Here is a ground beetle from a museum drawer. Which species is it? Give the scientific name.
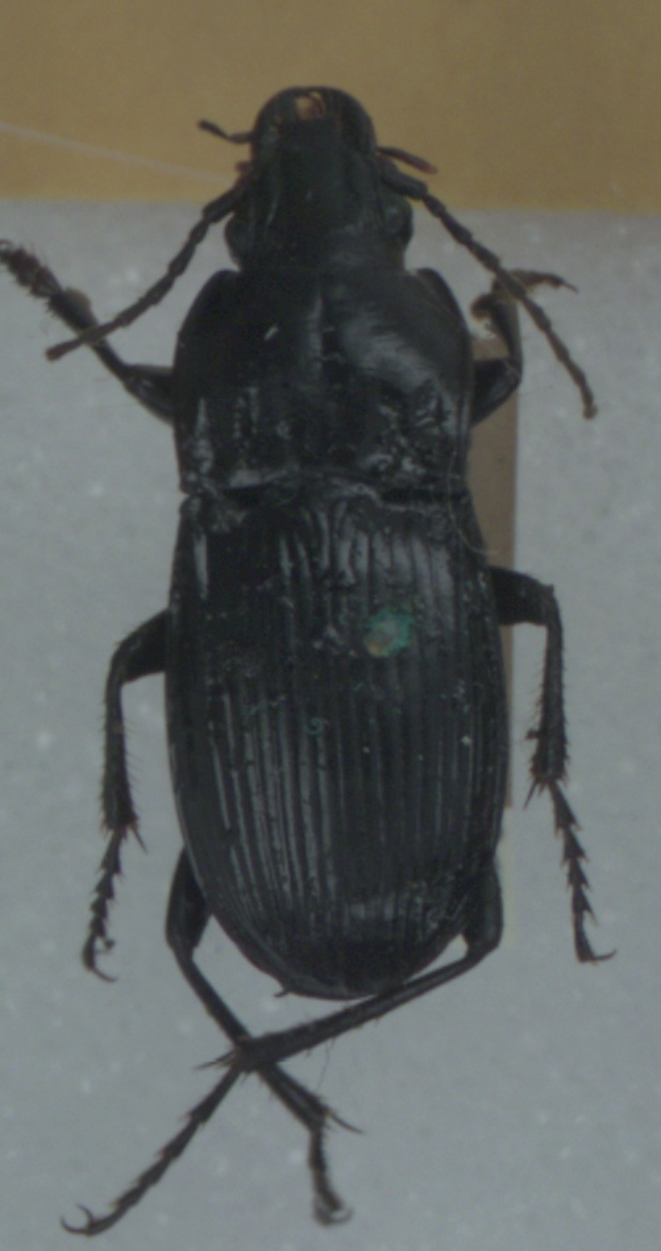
Abax parallelepipedus
